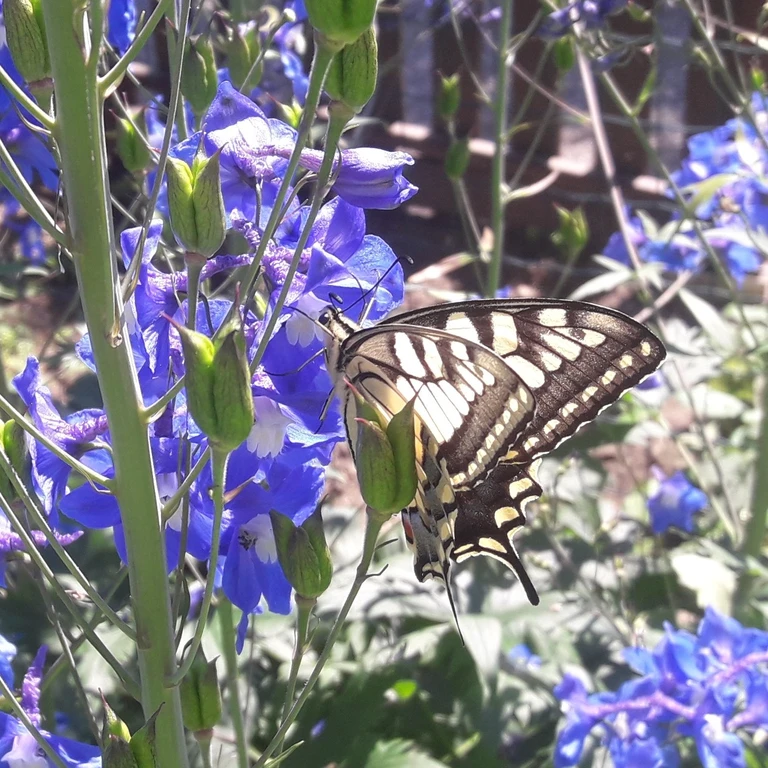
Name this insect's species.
Papilio machaon
